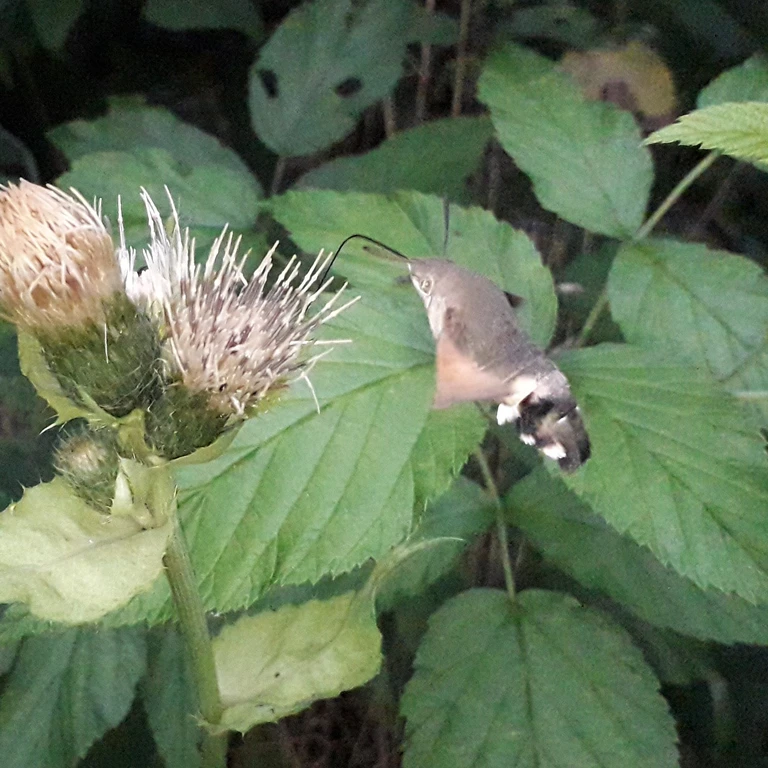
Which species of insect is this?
Macroglossum stellatarum
